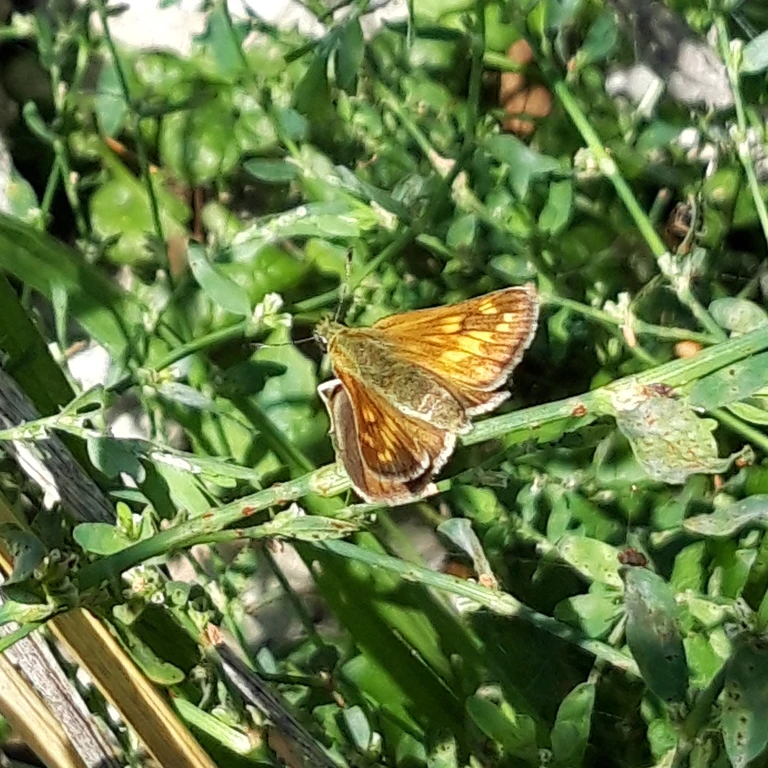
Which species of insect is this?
Ochlodes sylvanus (also Ochlodes venata)
